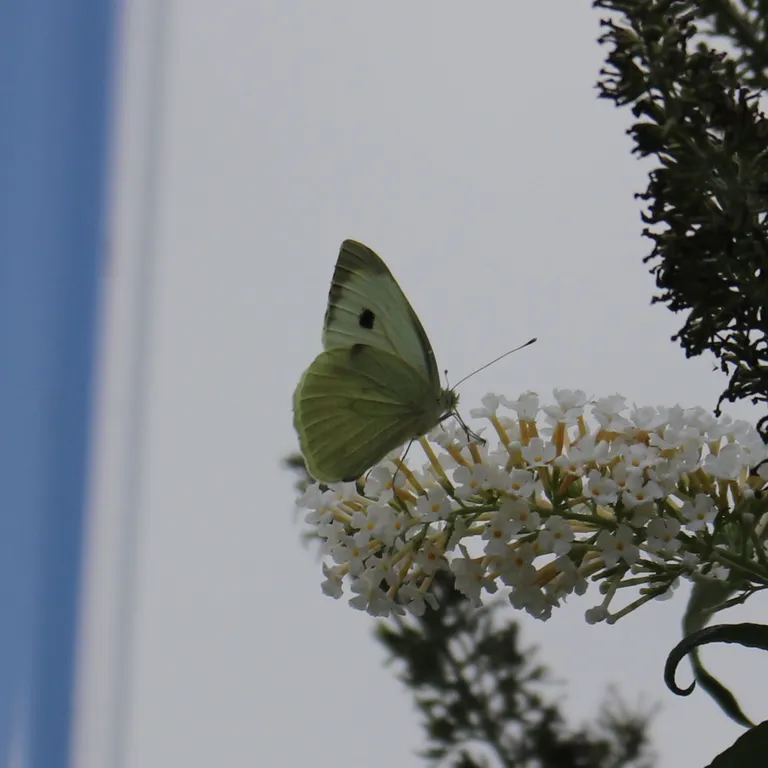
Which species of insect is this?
Pieris brassicae
